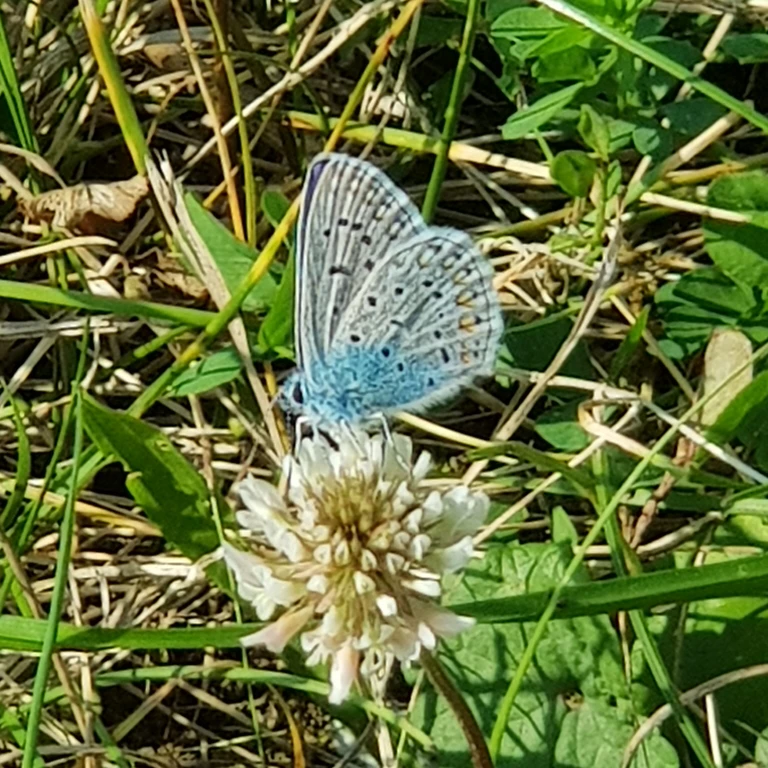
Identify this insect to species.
Polyommatus icarus
